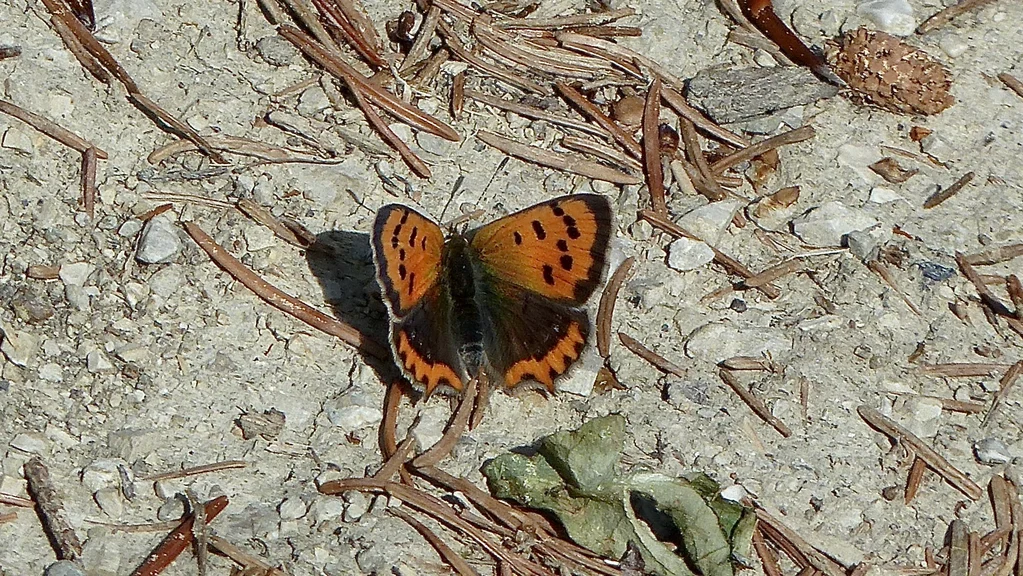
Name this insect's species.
Lycaena phlaeas
